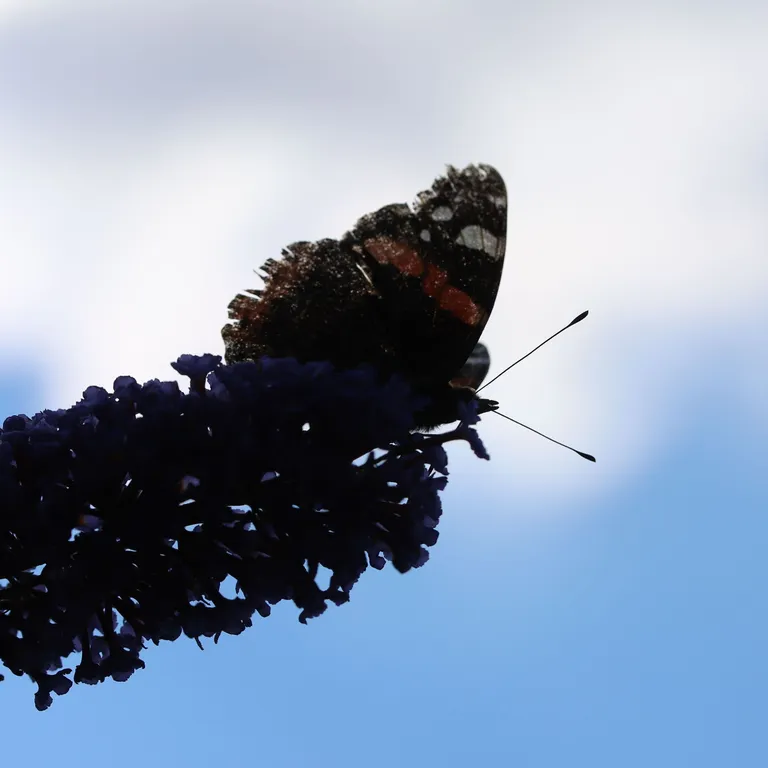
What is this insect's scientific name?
Vanessa atalanta
